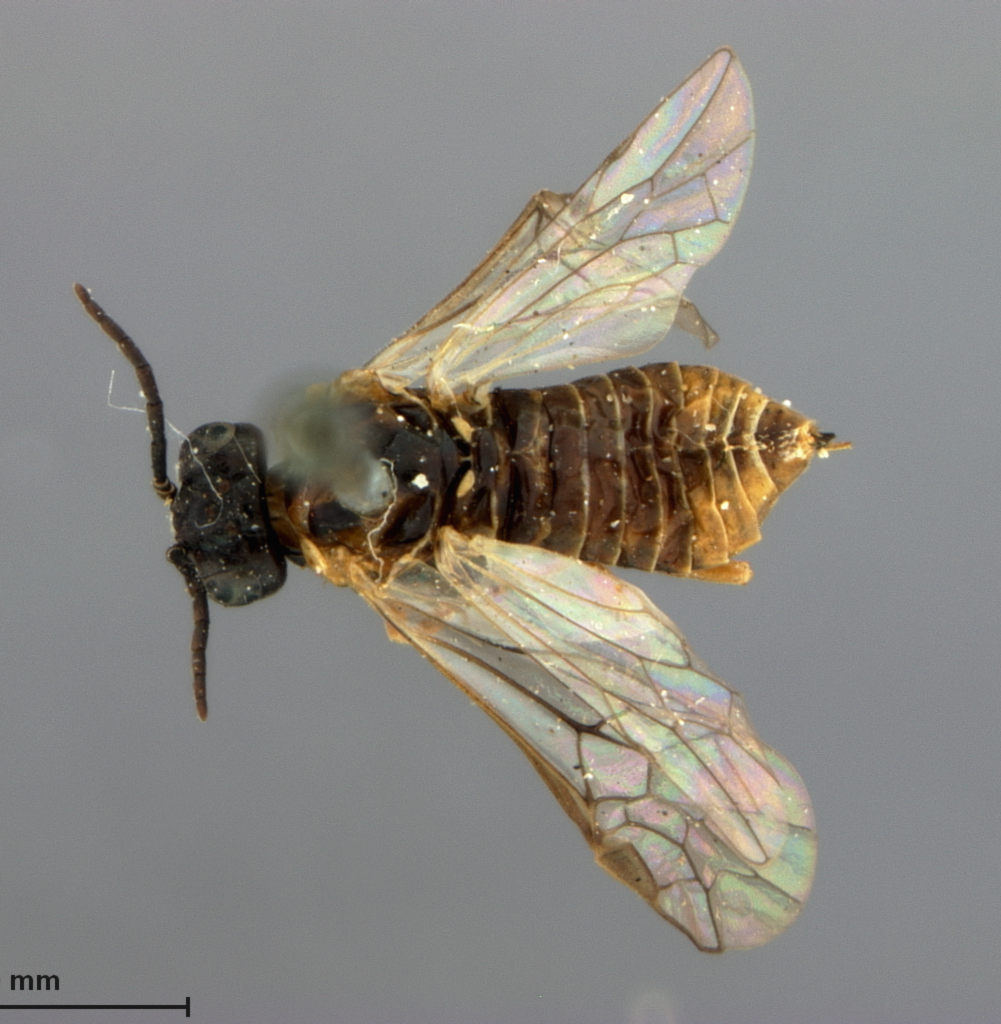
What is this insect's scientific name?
Periclista purpuridorsum
